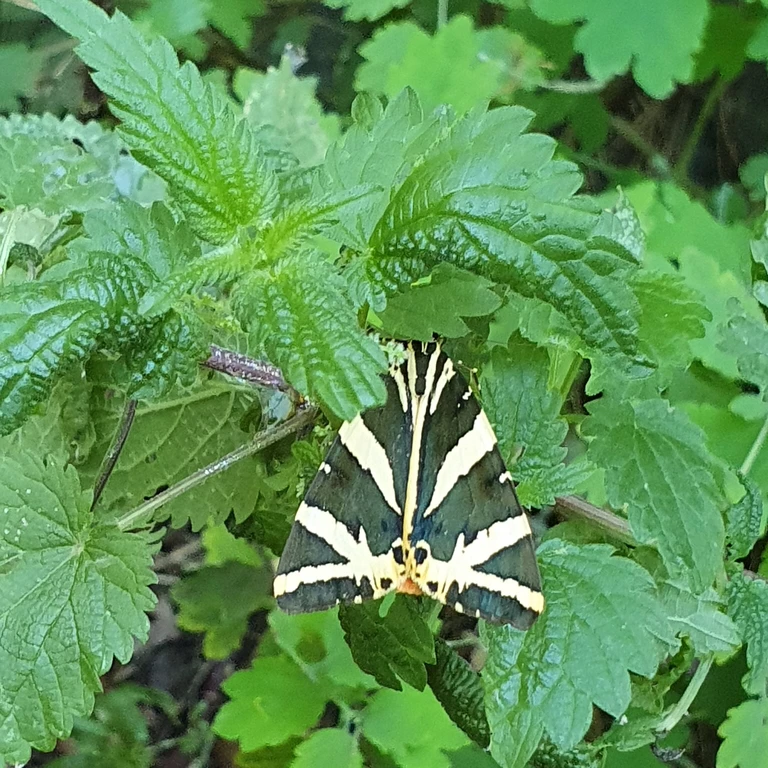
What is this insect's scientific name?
Euplagia quadripunctaria
